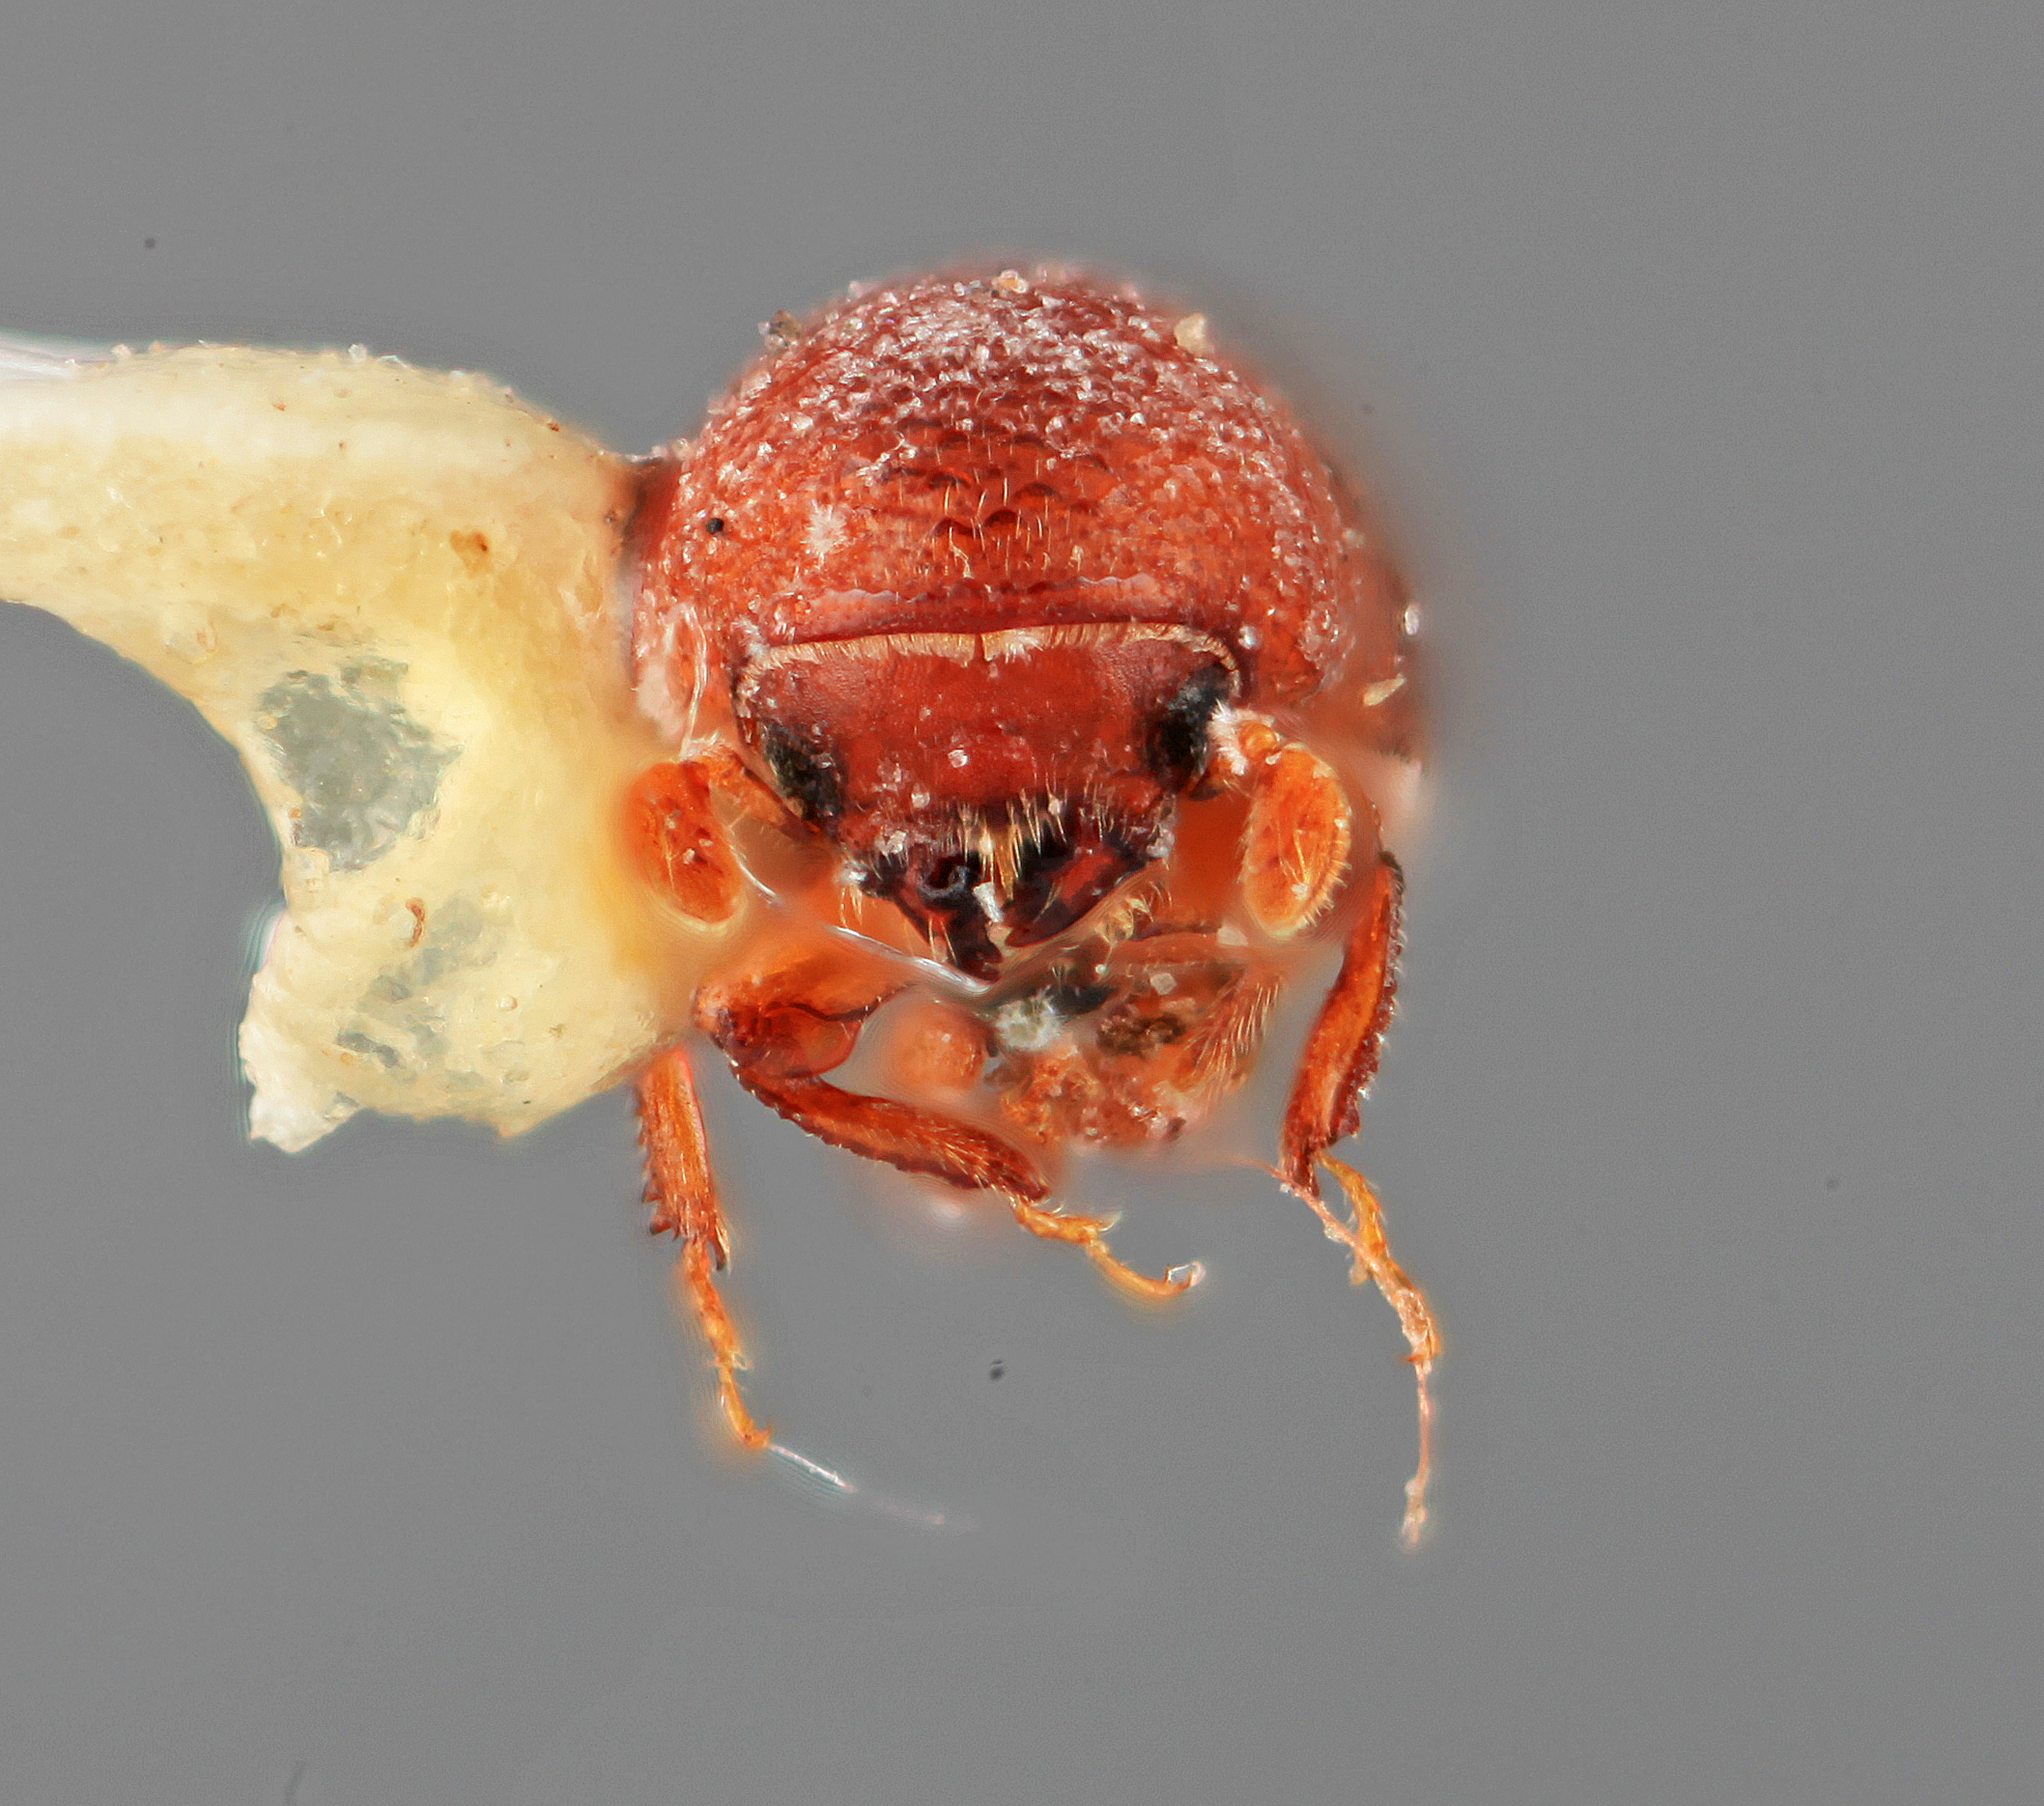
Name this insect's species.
Tricolus badius
